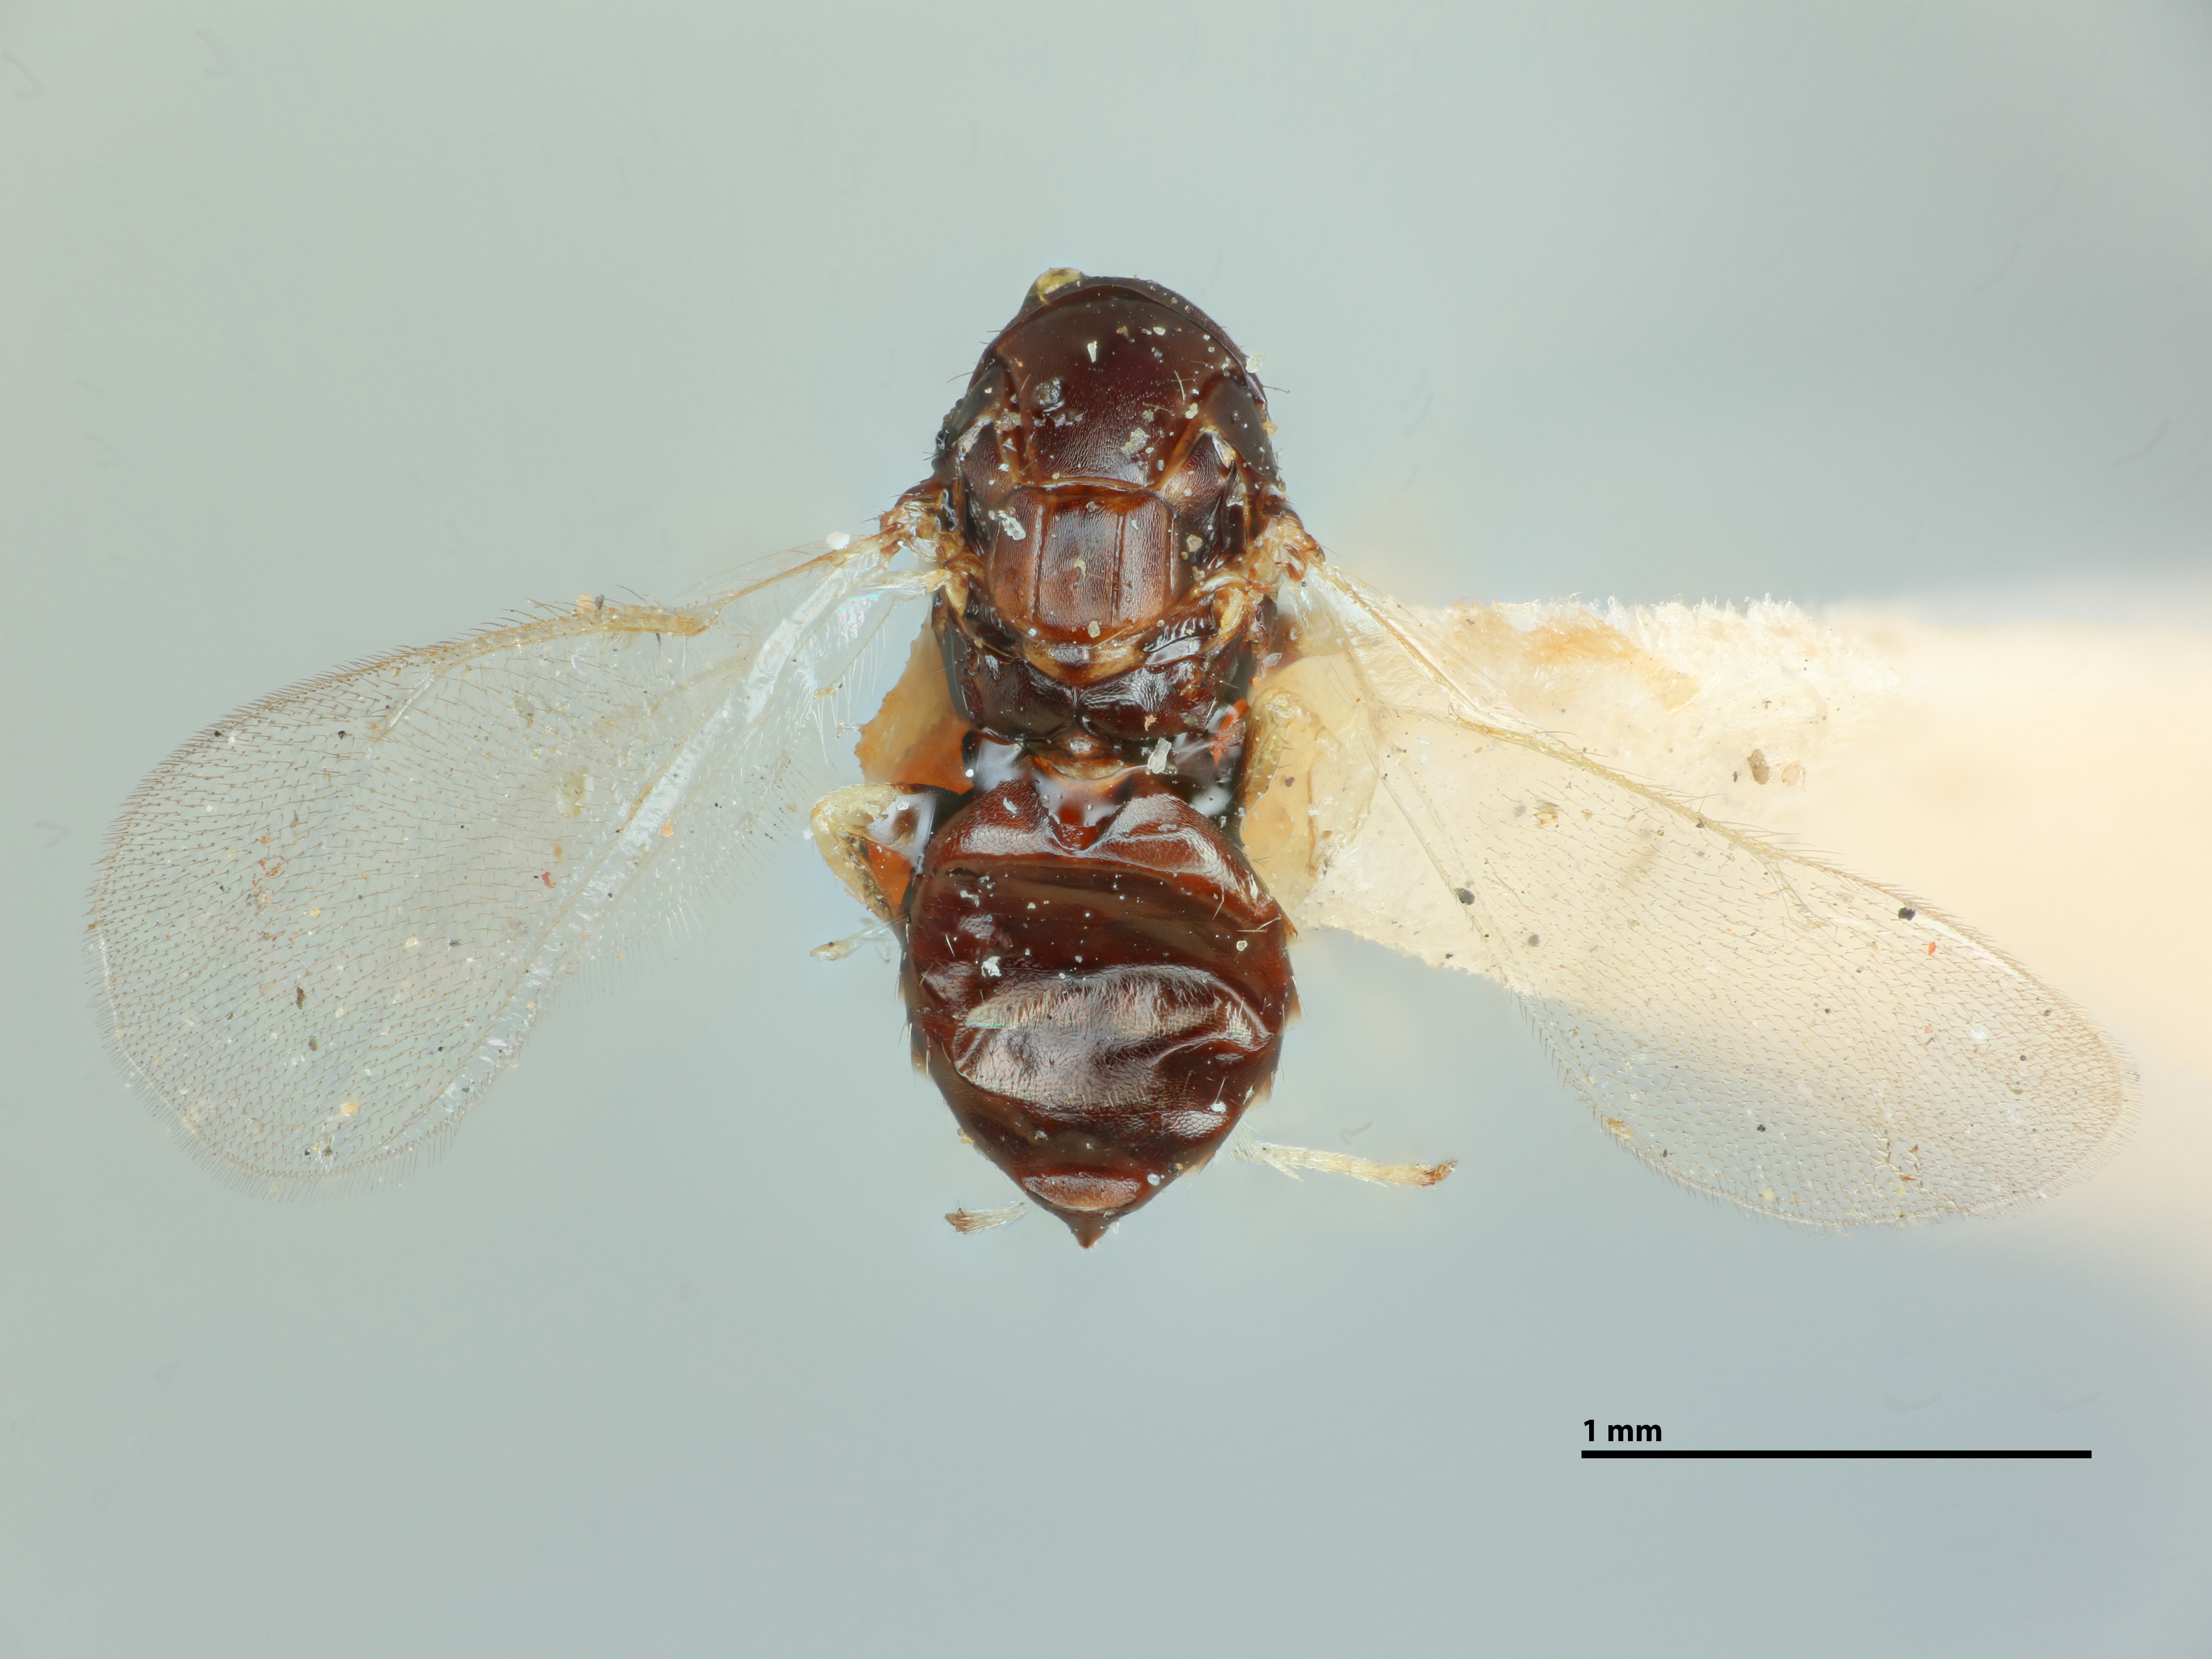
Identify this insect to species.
Tetrastichoides lasiopterae
